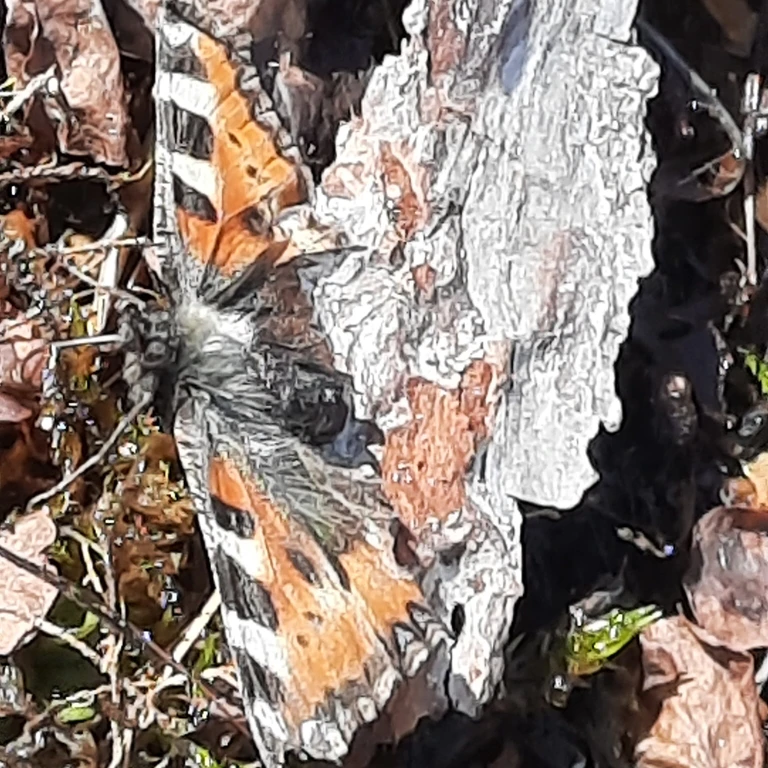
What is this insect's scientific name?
Aglais urticae
